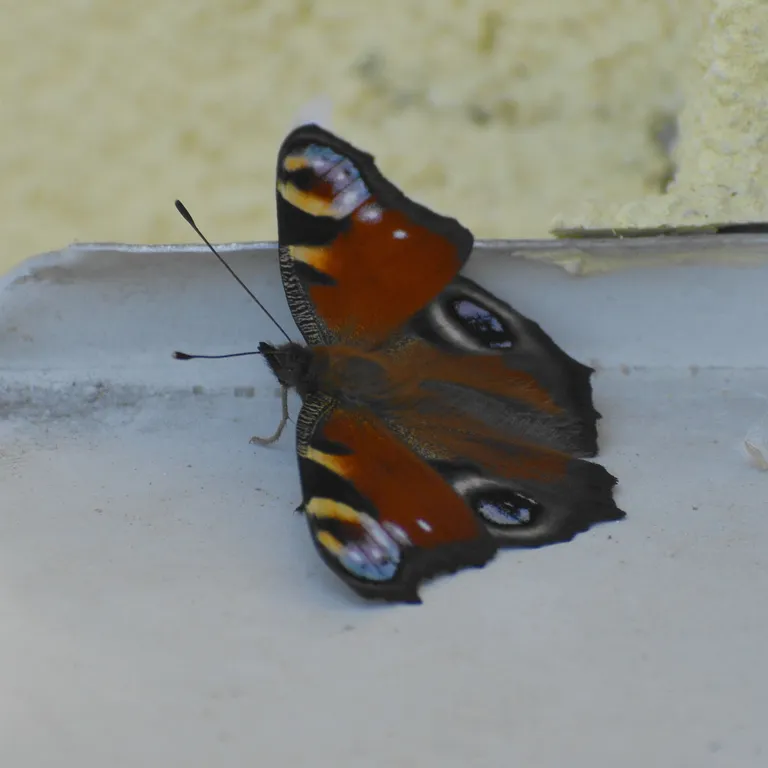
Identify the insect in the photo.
Aglais io
